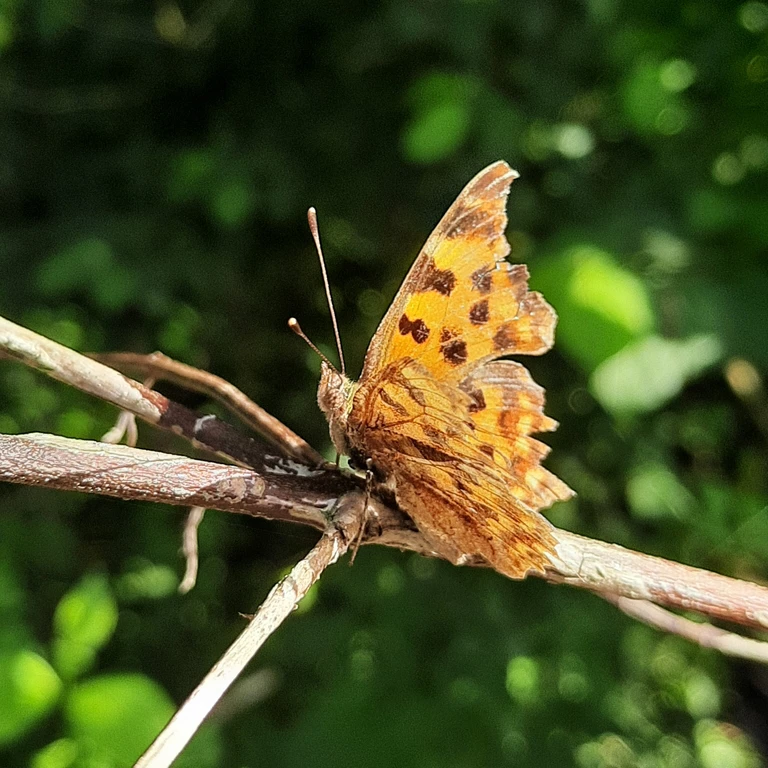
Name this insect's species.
Polygonia c-album
